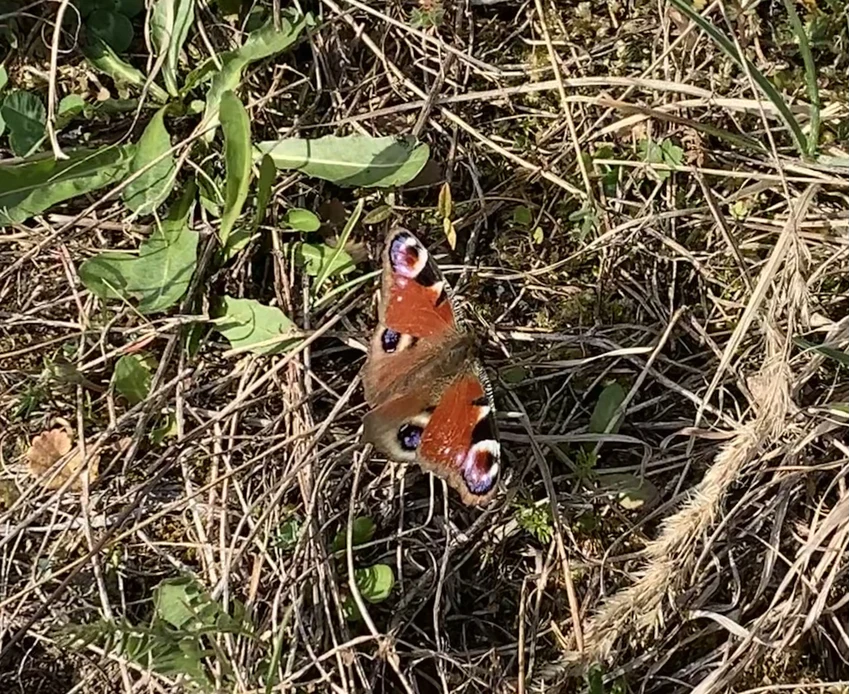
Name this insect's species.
Aglais io
